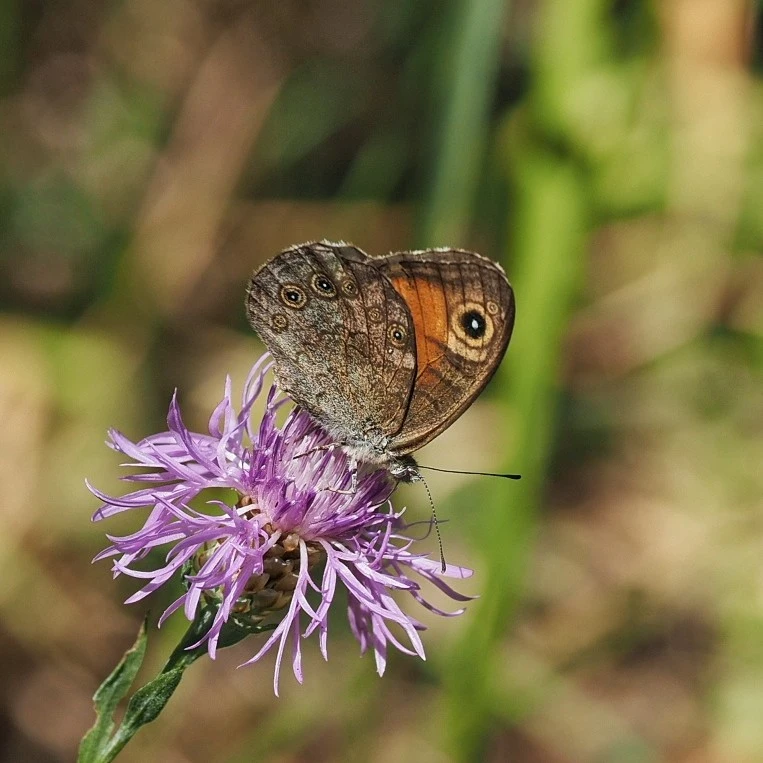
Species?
Lasiommata maera (also Pararge maera)
